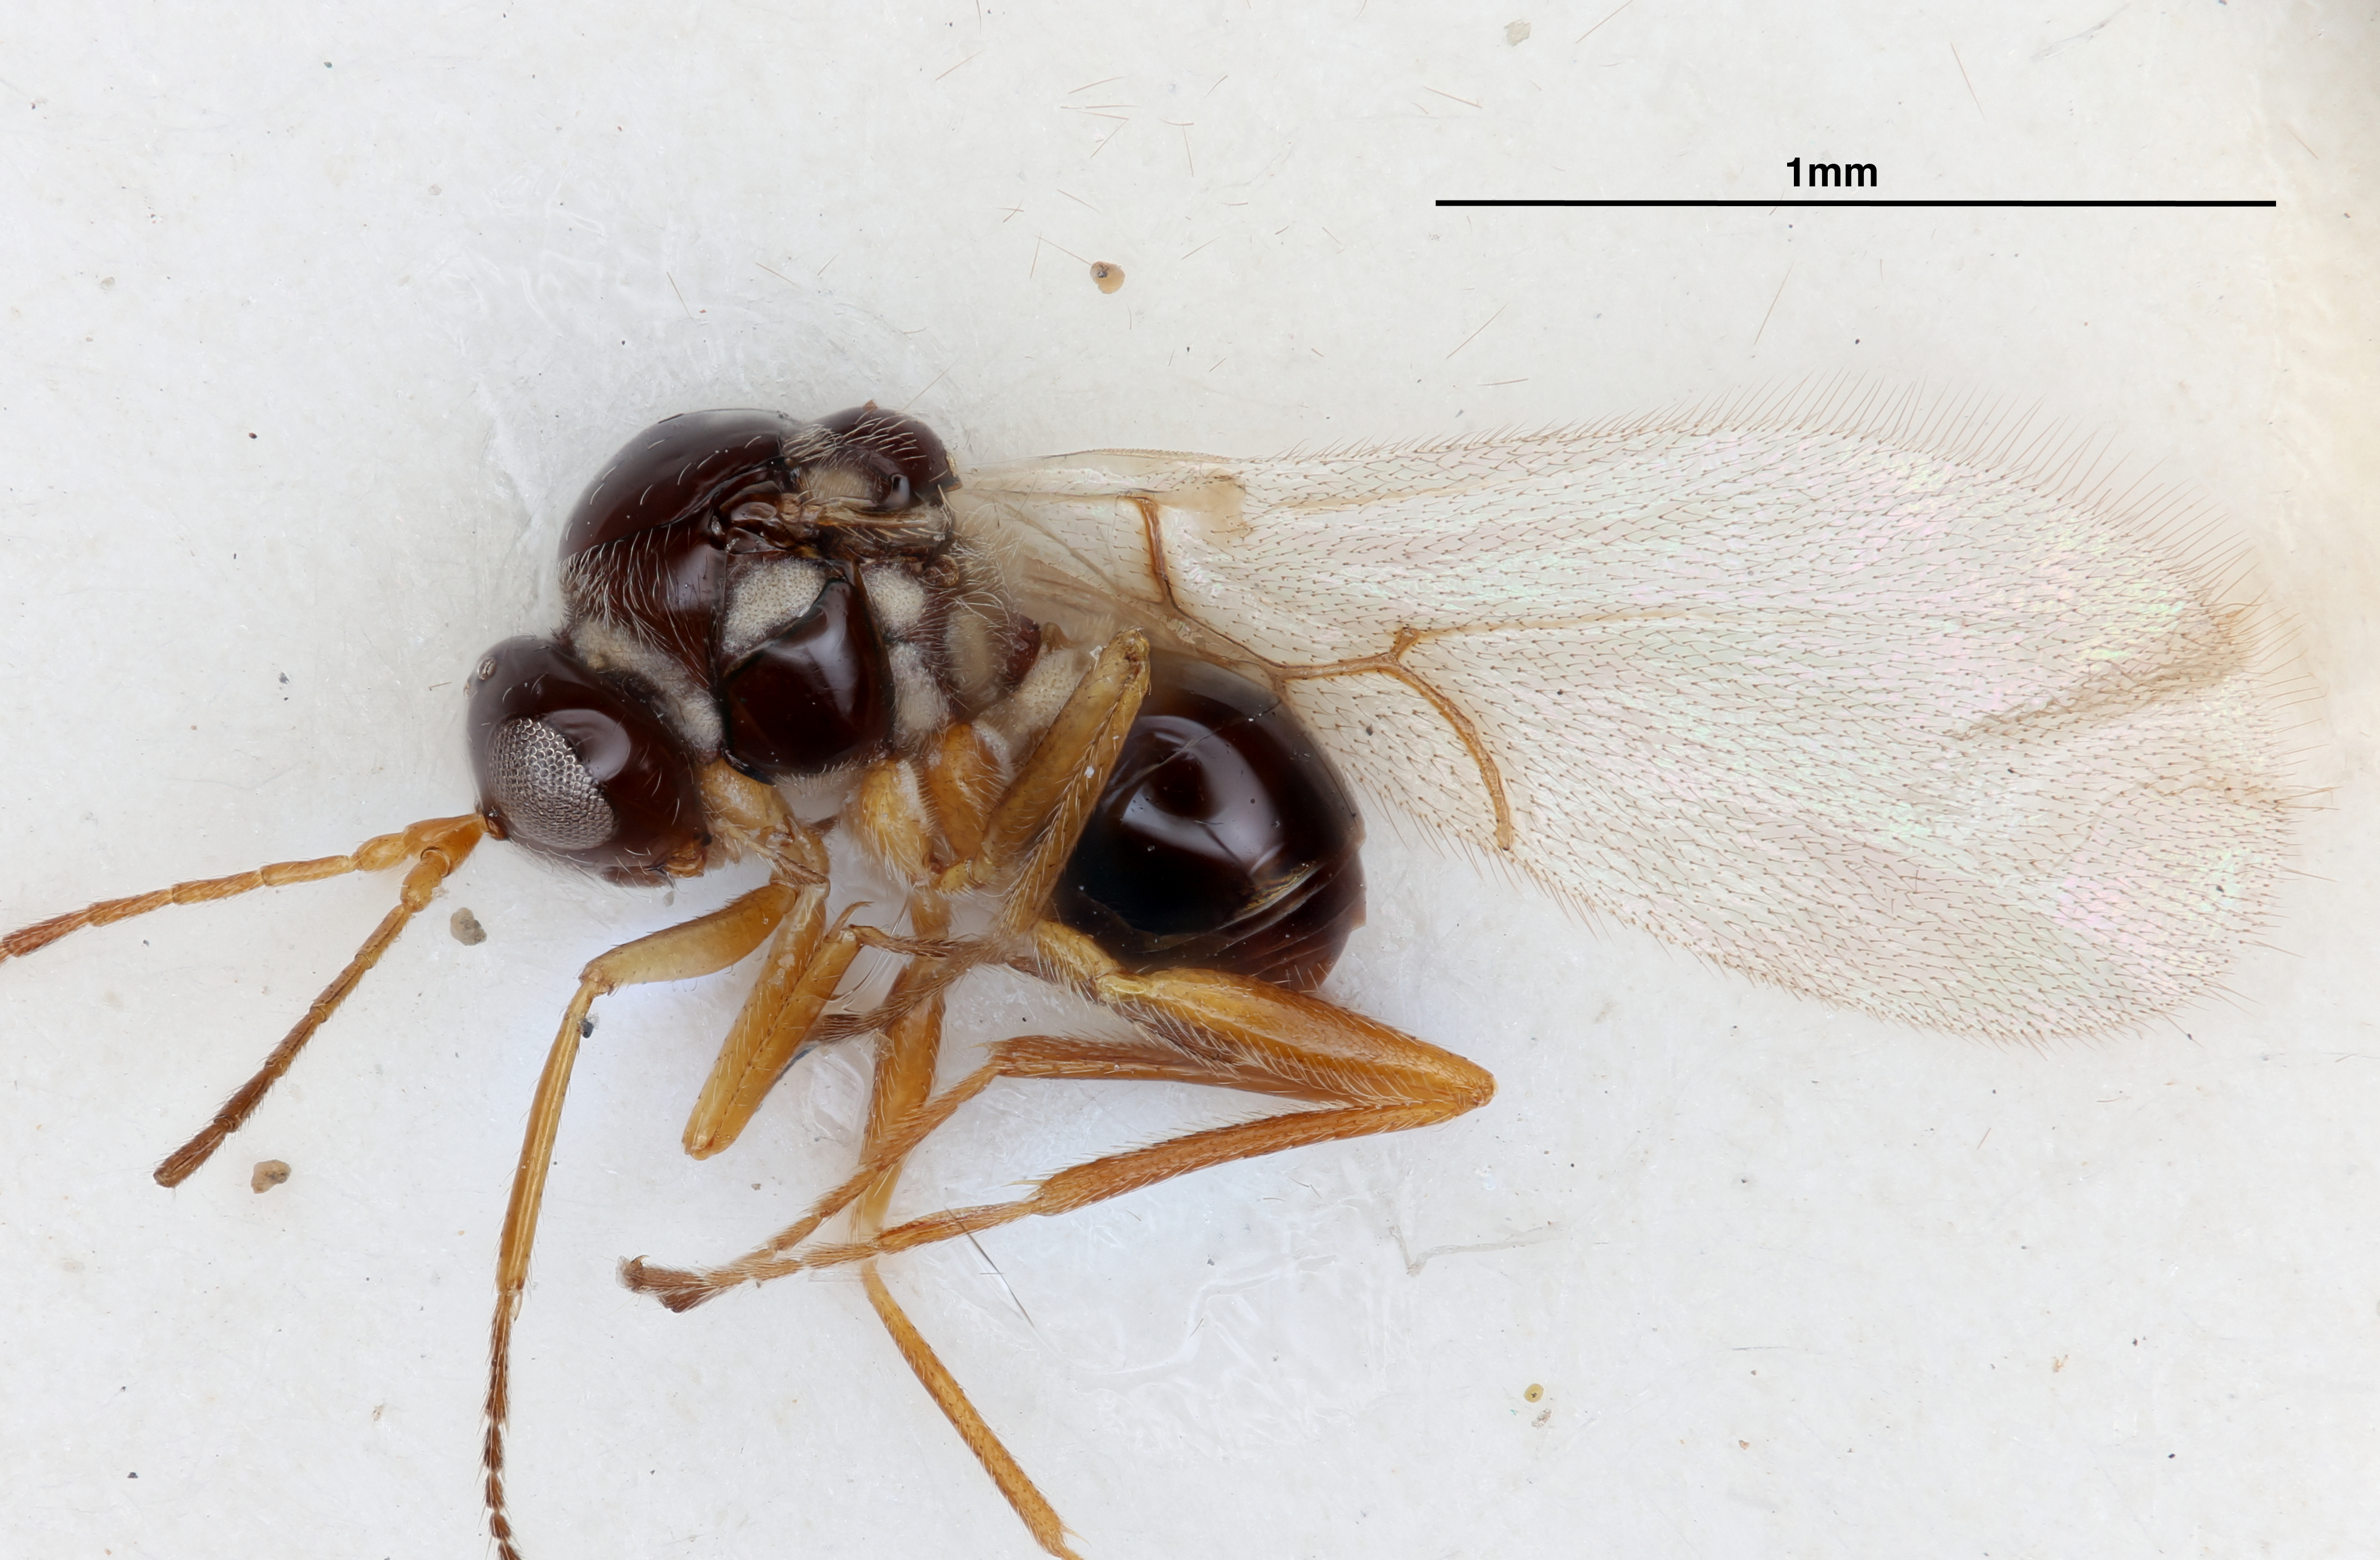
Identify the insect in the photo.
Alloxysta costaricensis
